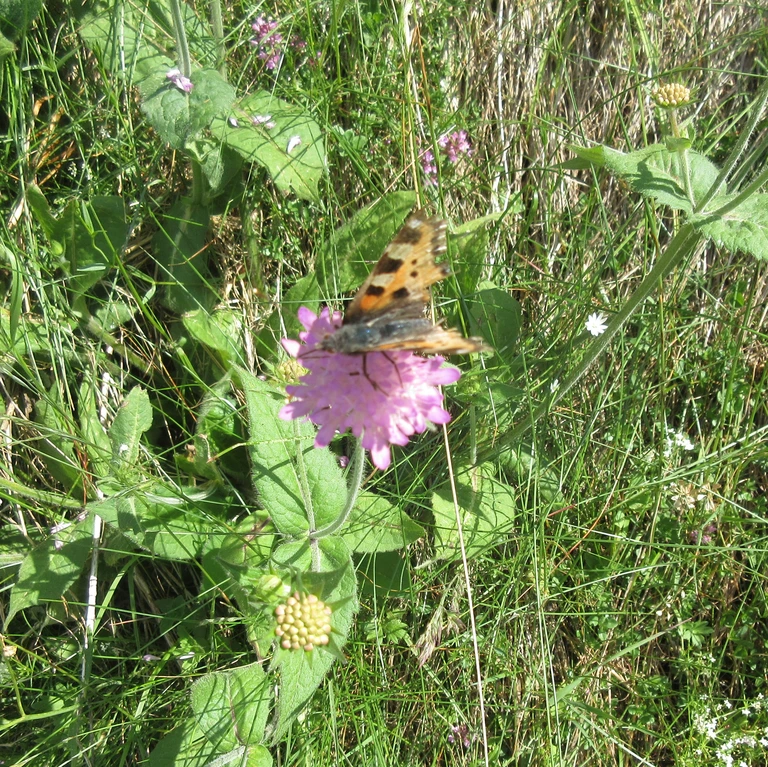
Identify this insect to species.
Polygonia c-album
